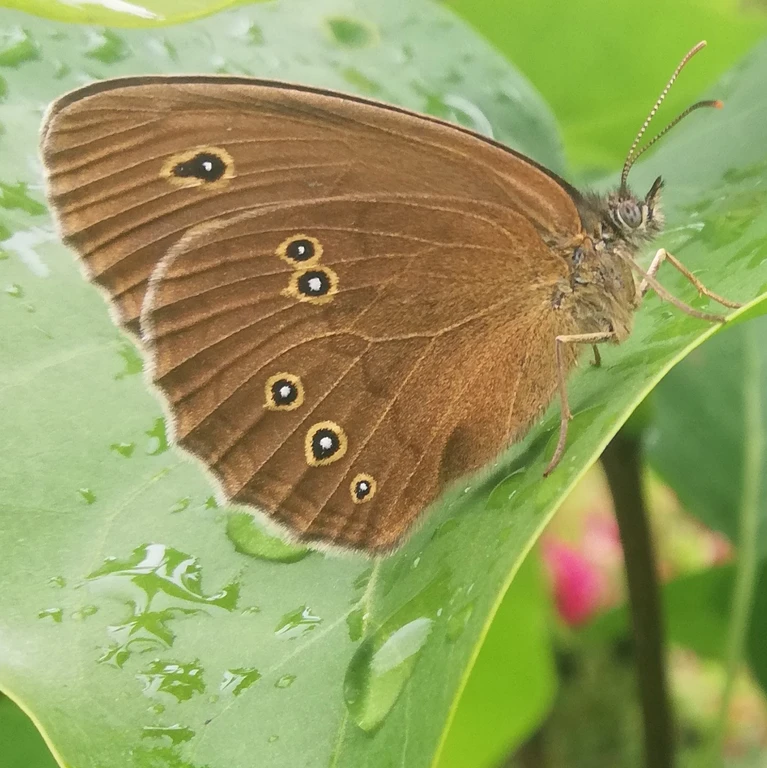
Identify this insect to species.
Aphantopus hyperantus
